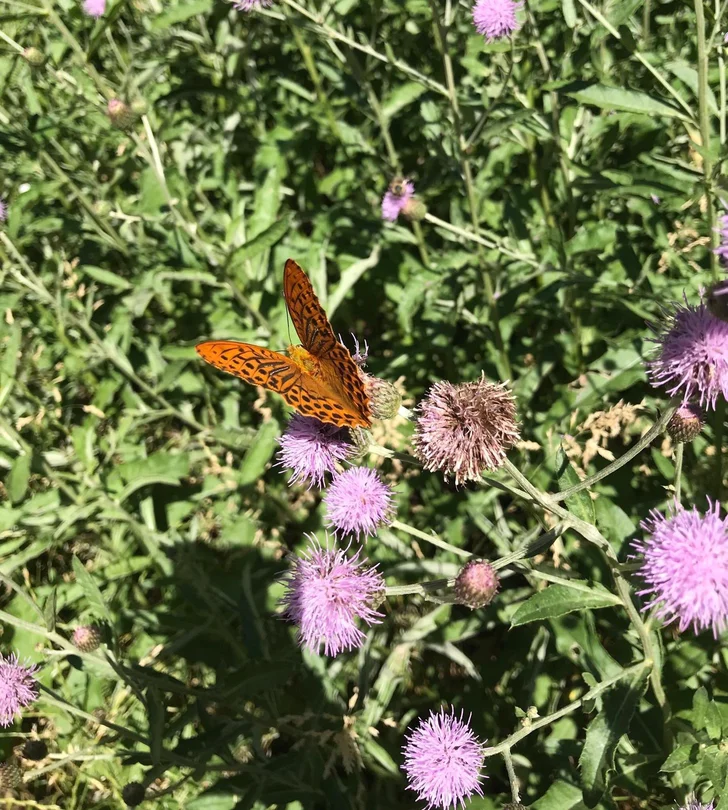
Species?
Argynnis paphia
